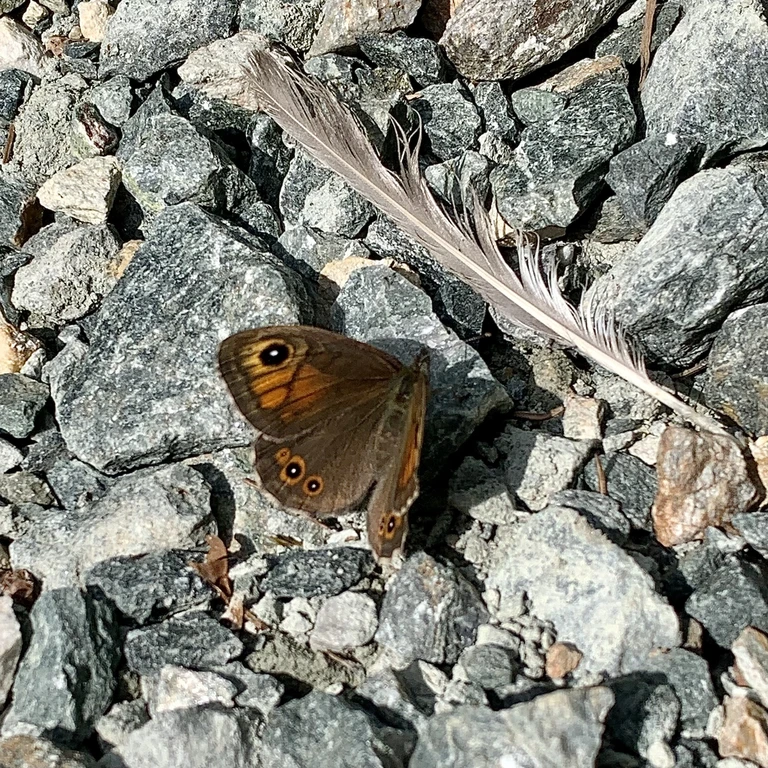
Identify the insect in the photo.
Lasiommata maera (also Pararge maera)
